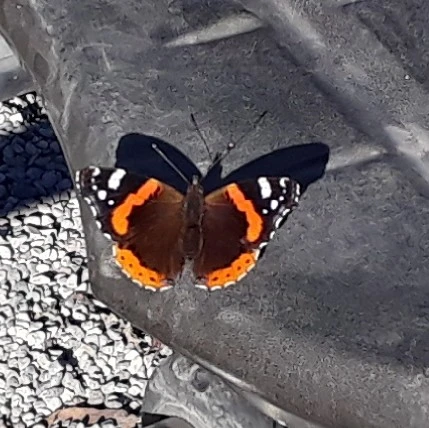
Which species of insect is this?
Vanessa atalanta
